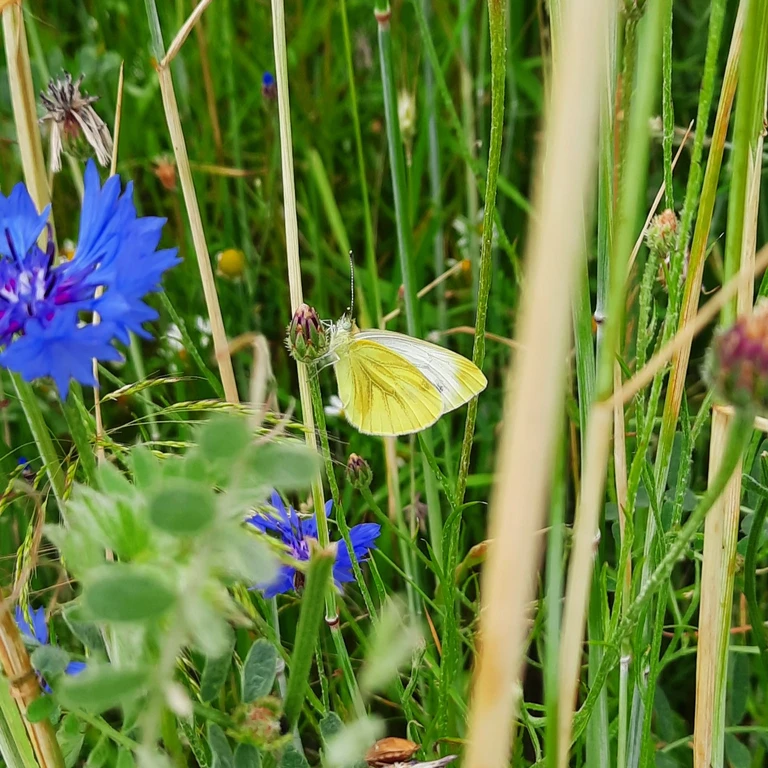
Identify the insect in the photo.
Pieris napi
